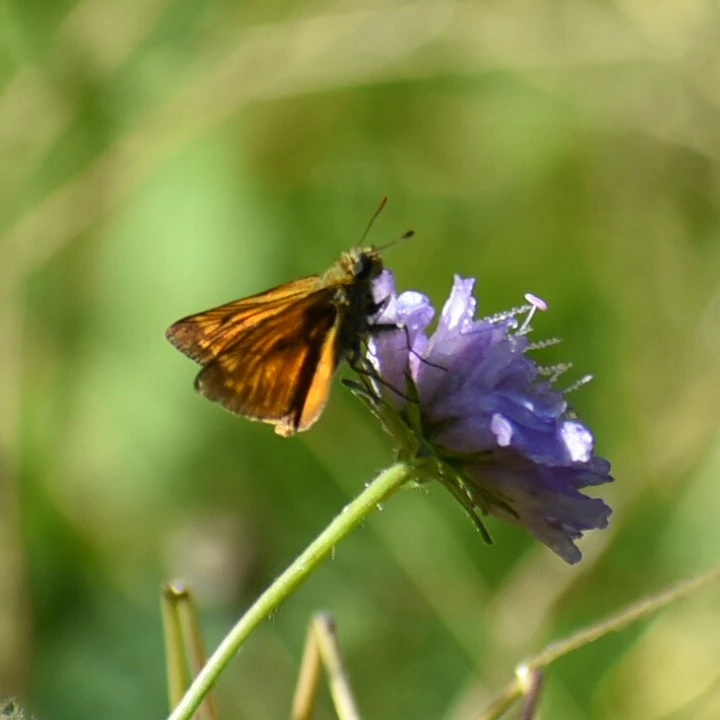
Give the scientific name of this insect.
Ochlodes sylvanus (also Ochlodes venata)
